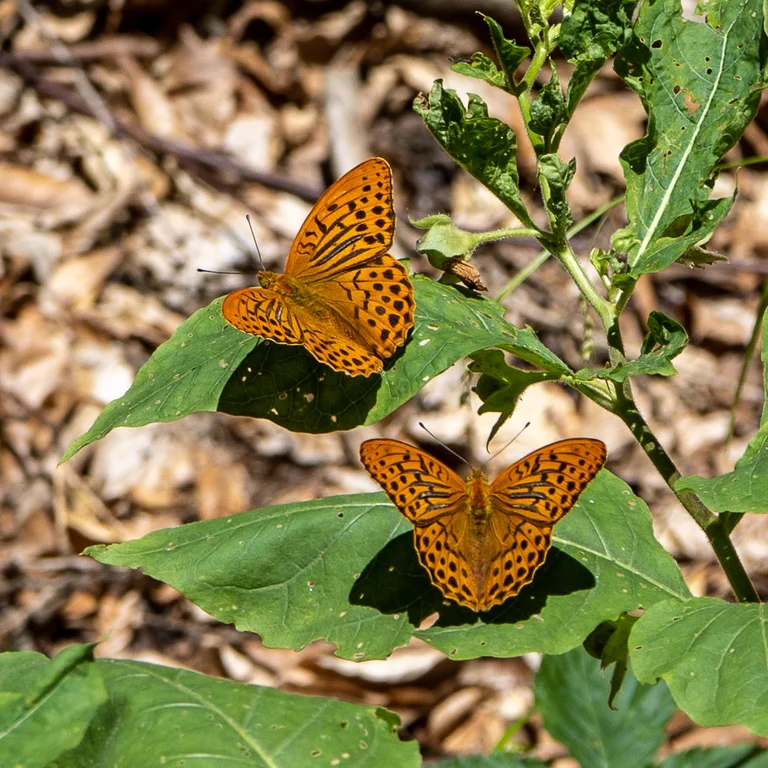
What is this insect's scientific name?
Argynnis paphia
